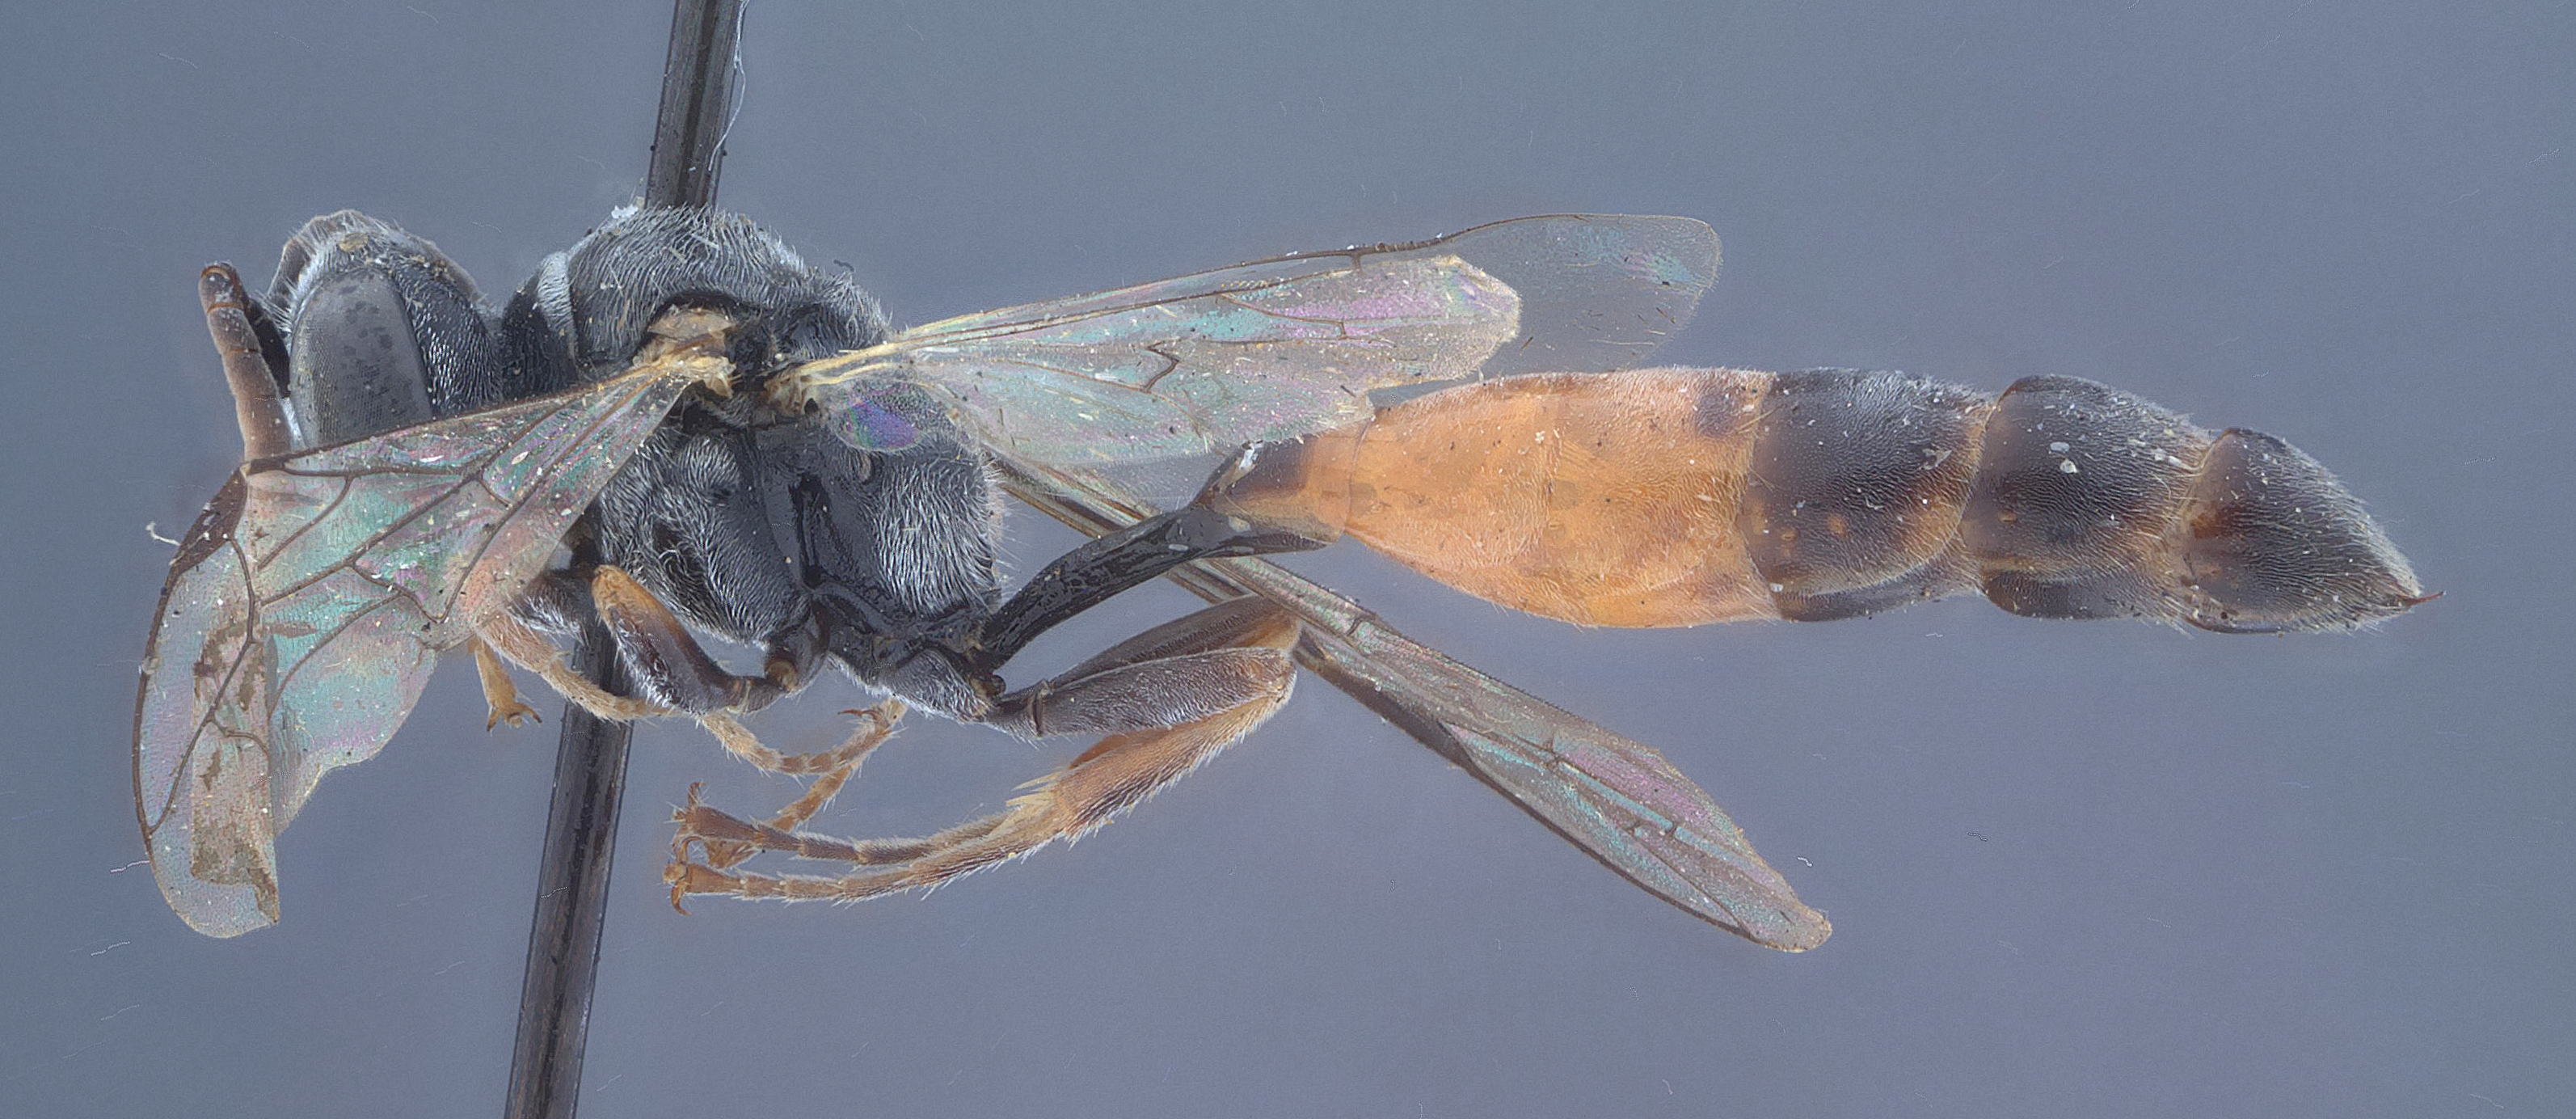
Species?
Psen pygidialis
